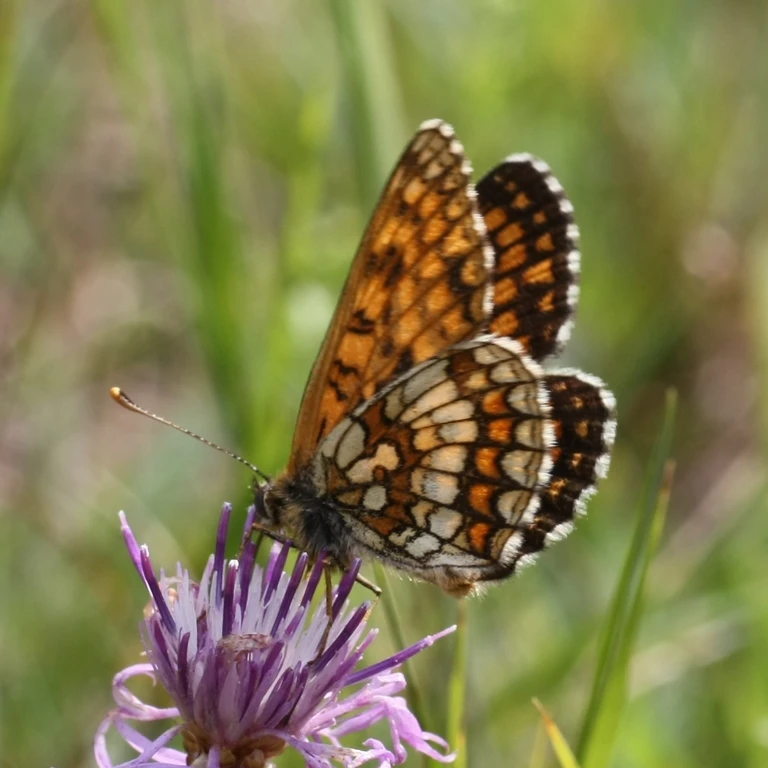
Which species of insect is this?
Melitaea athalia
